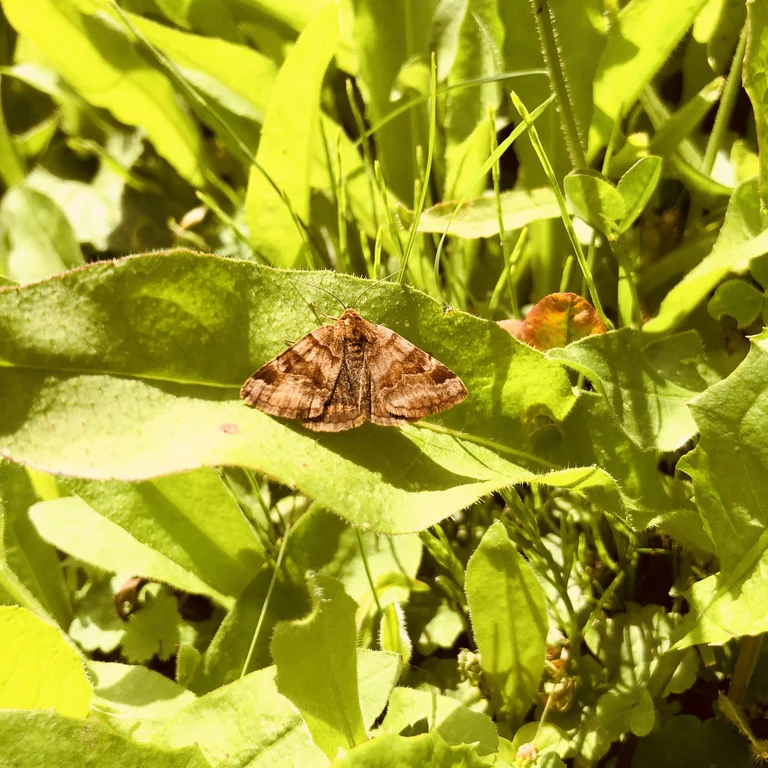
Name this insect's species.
Euclidia glyphica
